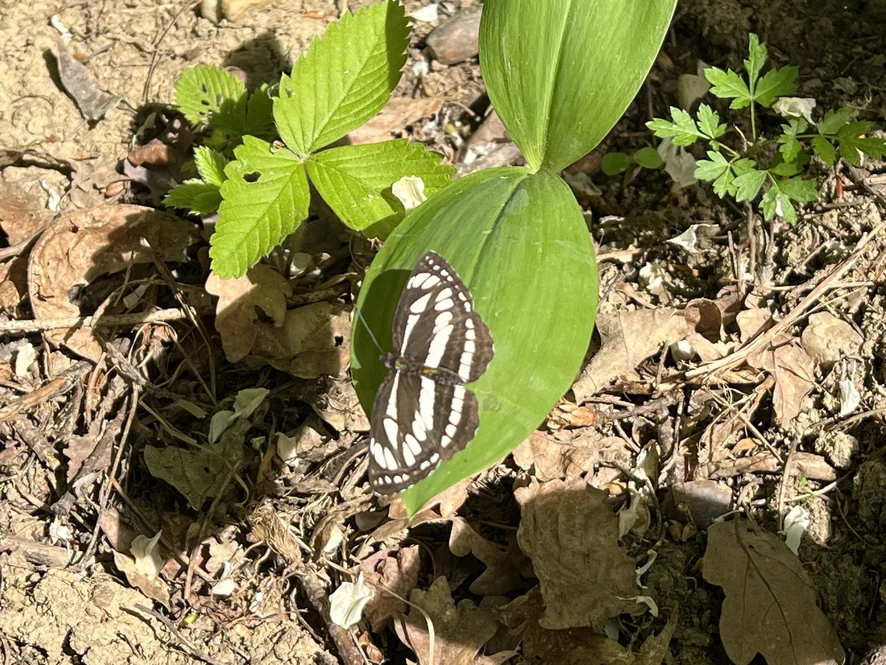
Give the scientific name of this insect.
Neptis sappho
